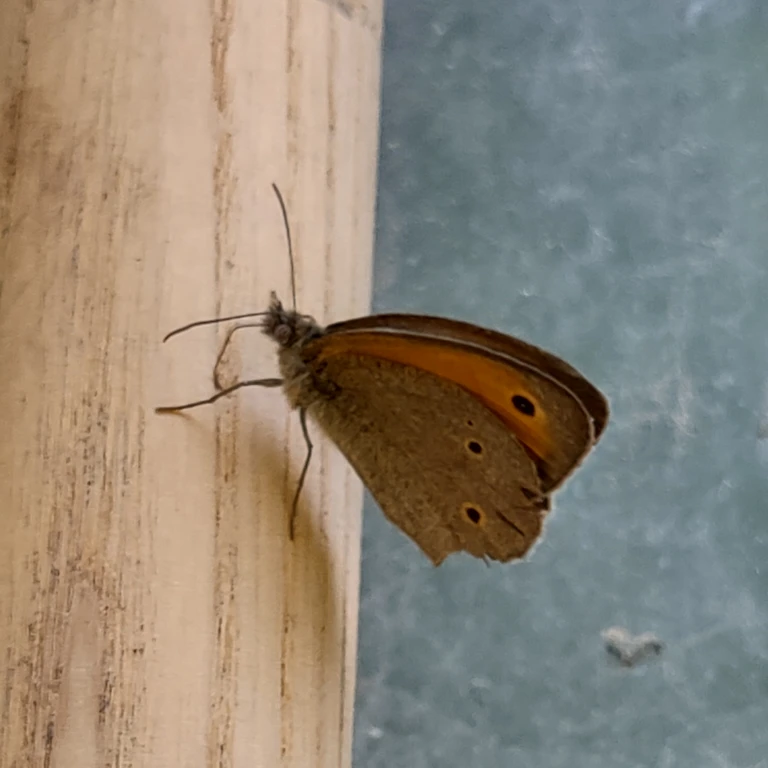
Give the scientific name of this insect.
Maniola jurtina
